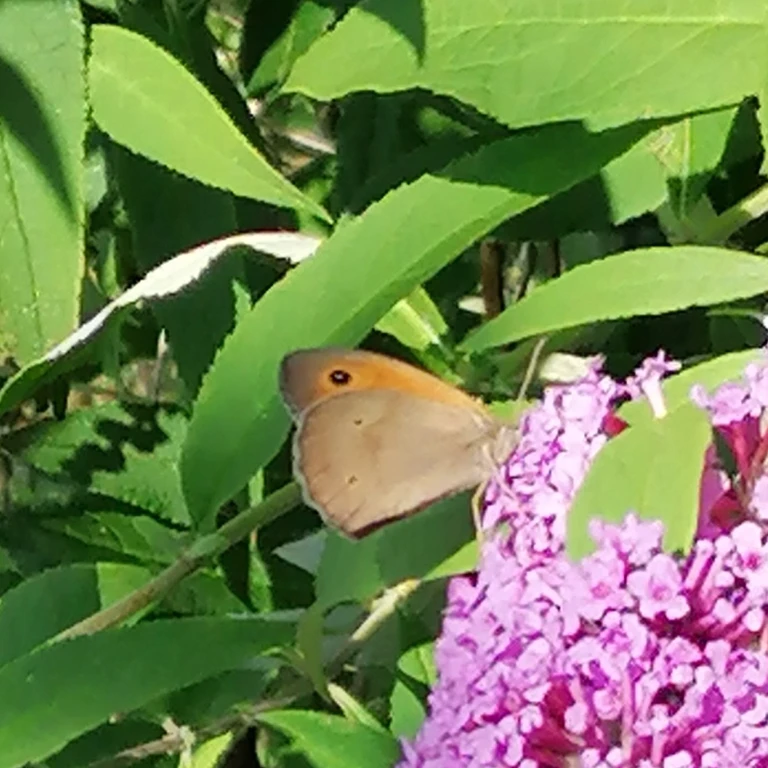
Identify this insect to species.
Maniola jurtina
